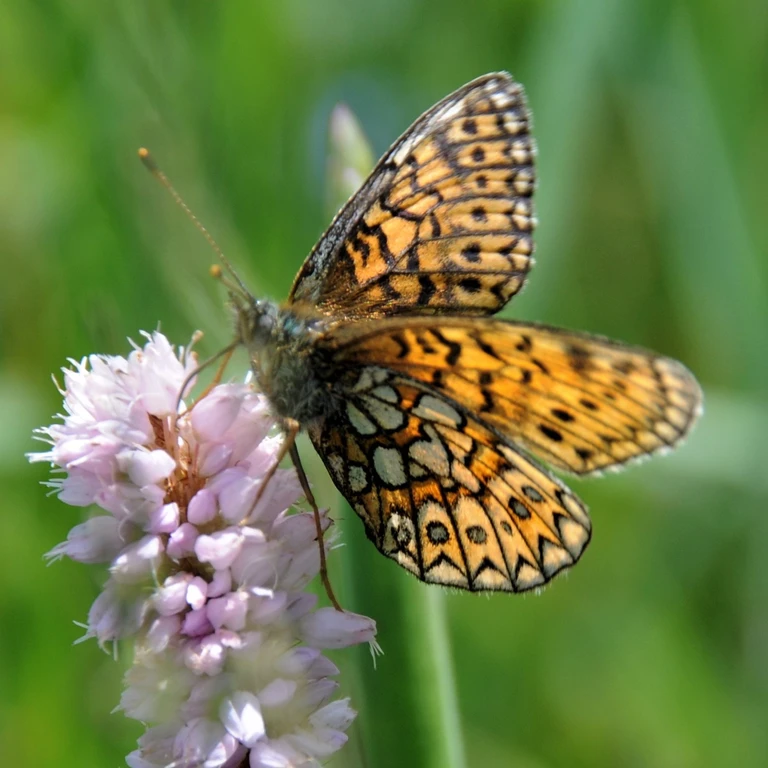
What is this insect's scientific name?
Boloria eunomia
